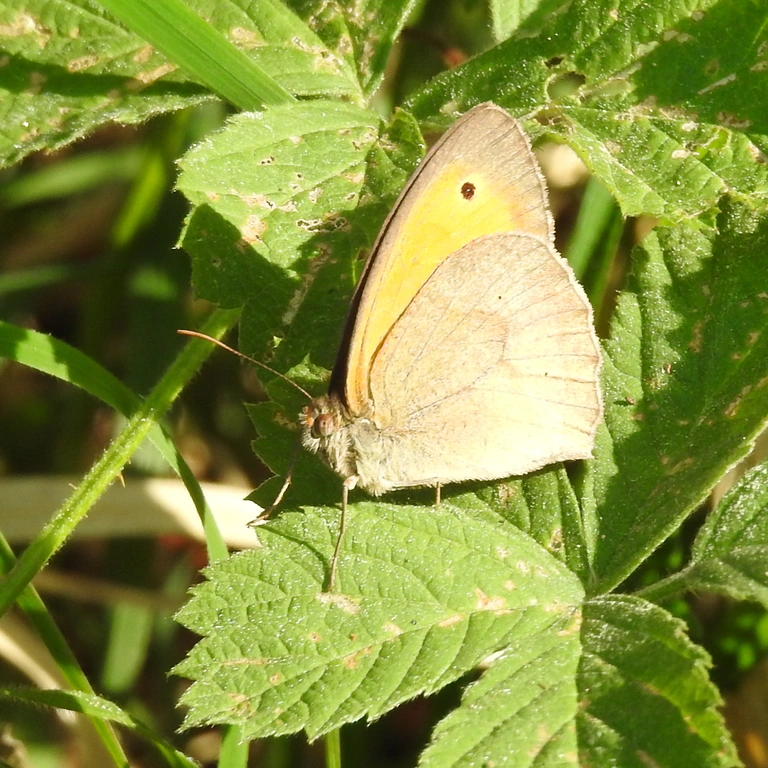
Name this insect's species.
Maniola jurtina
